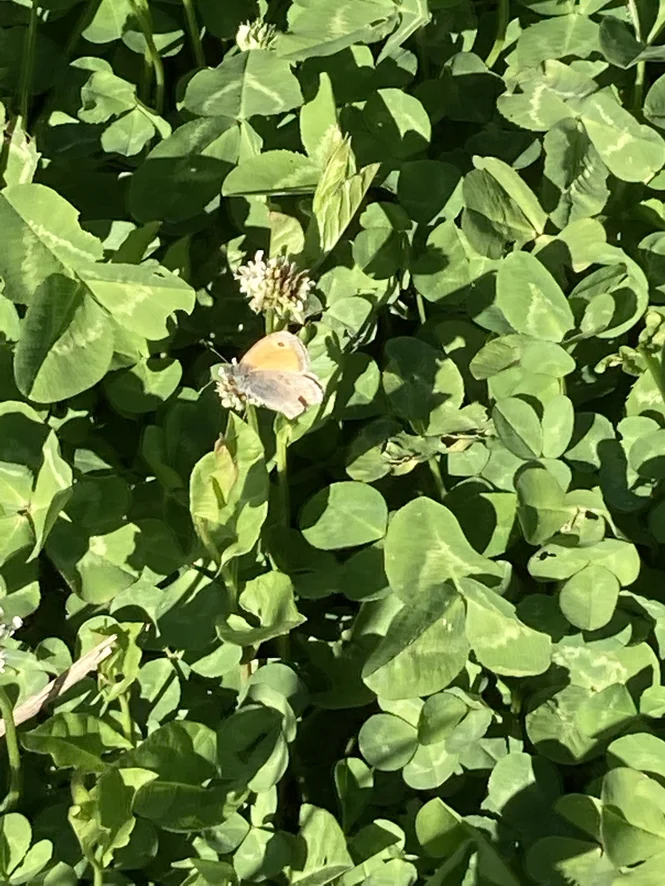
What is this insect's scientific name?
Coenonympha pamphilus
